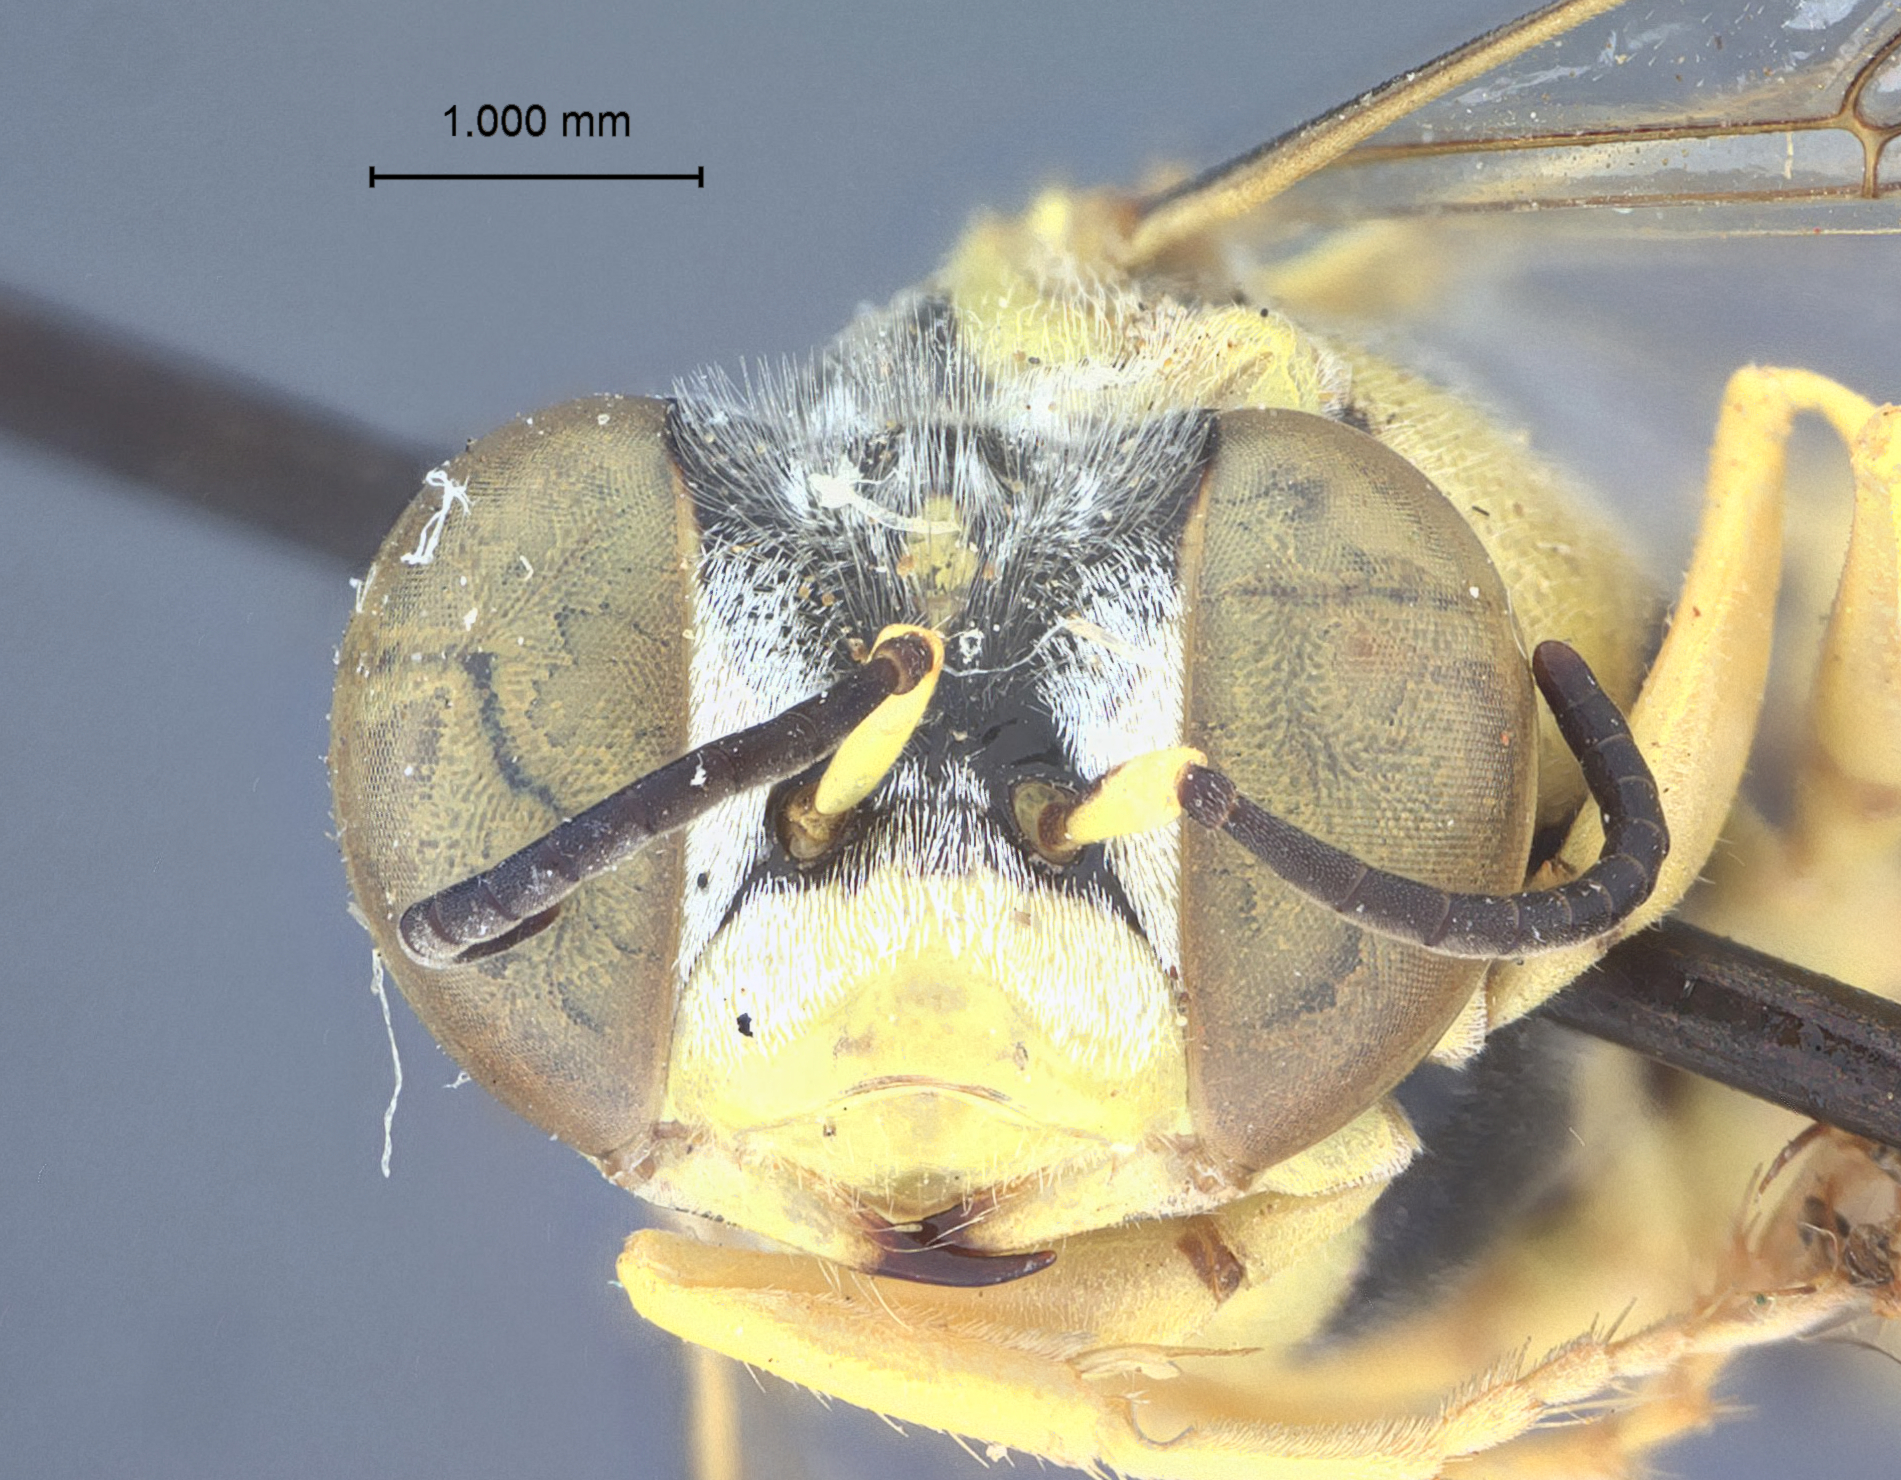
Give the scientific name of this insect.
Microbembix bidens
